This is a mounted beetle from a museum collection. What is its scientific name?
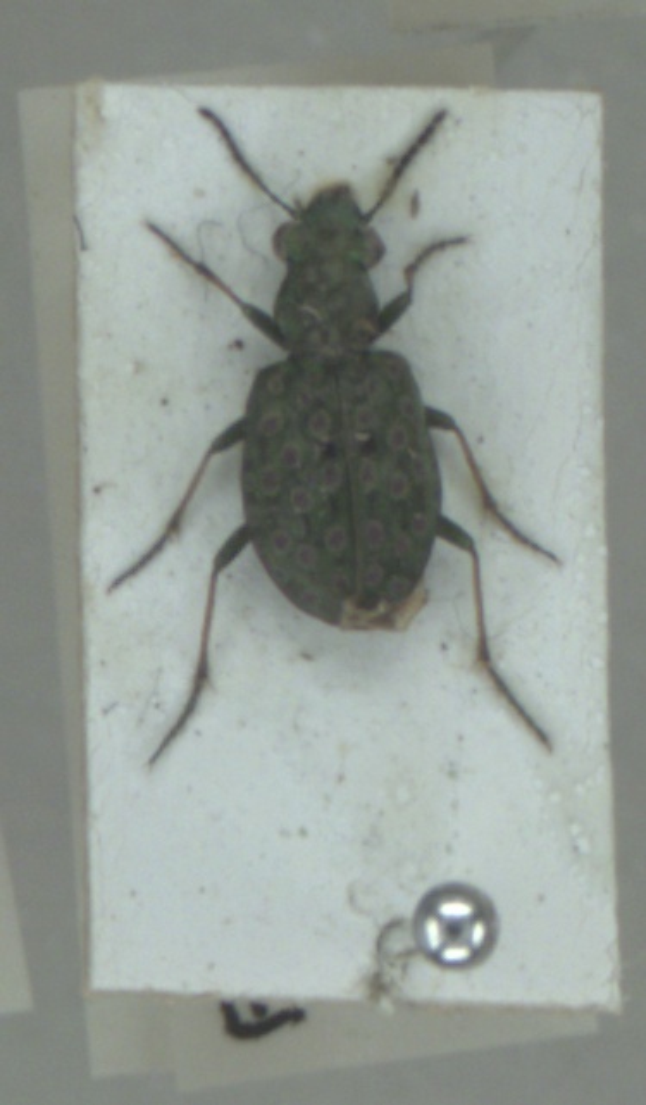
Elaphrus riparius
